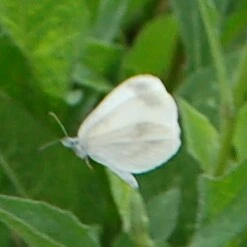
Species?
Leptidea sinapis/juvernica
